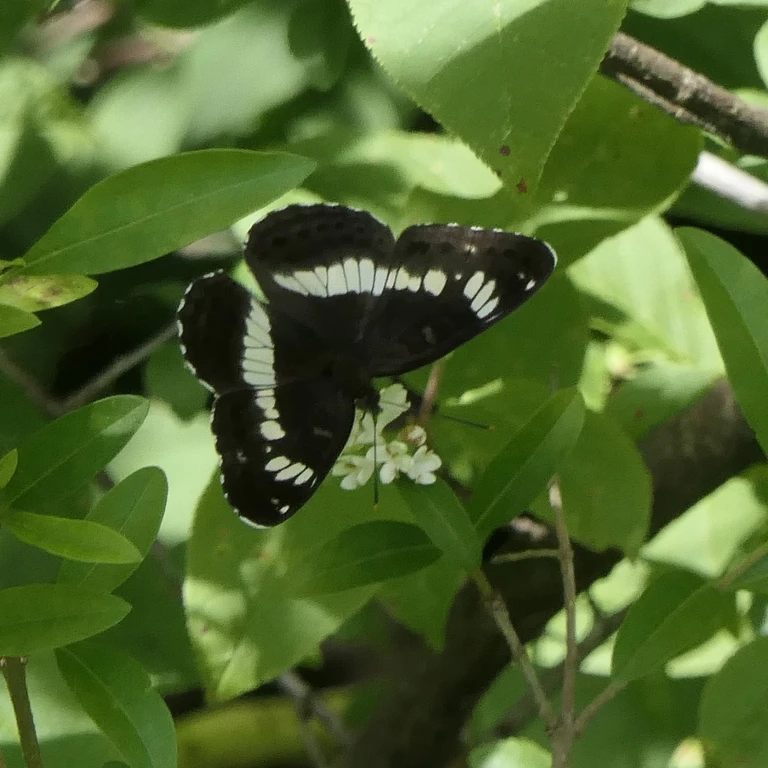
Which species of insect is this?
Limenitis camilla (also Ladoga camilla)
